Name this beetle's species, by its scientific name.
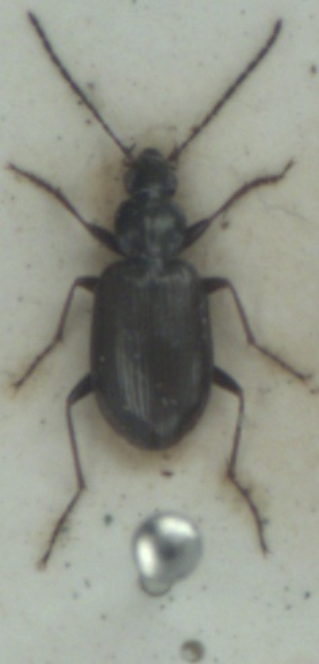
Agonum micans
